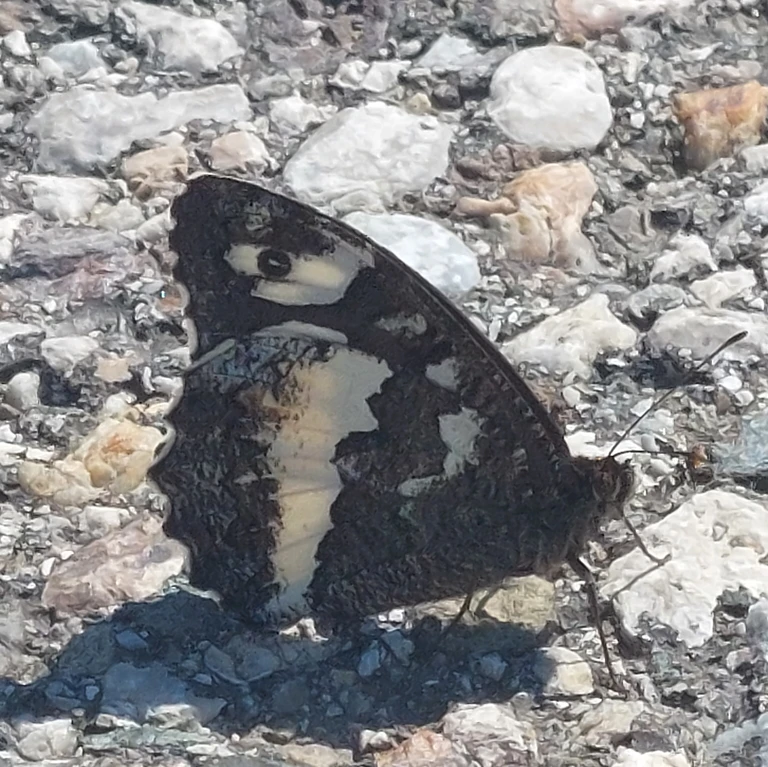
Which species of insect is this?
Brintesia circe
